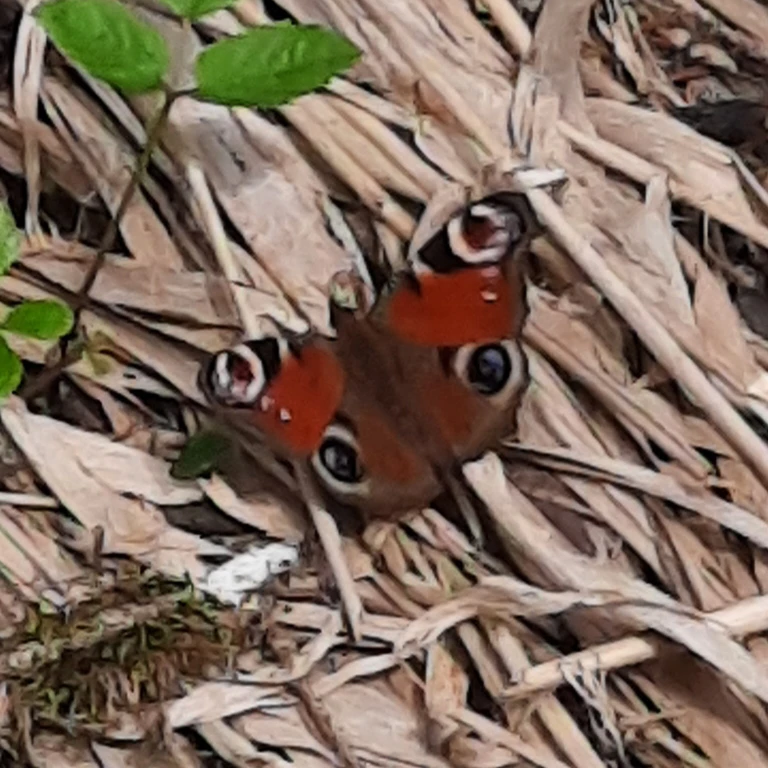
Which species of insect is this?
Aglais io
